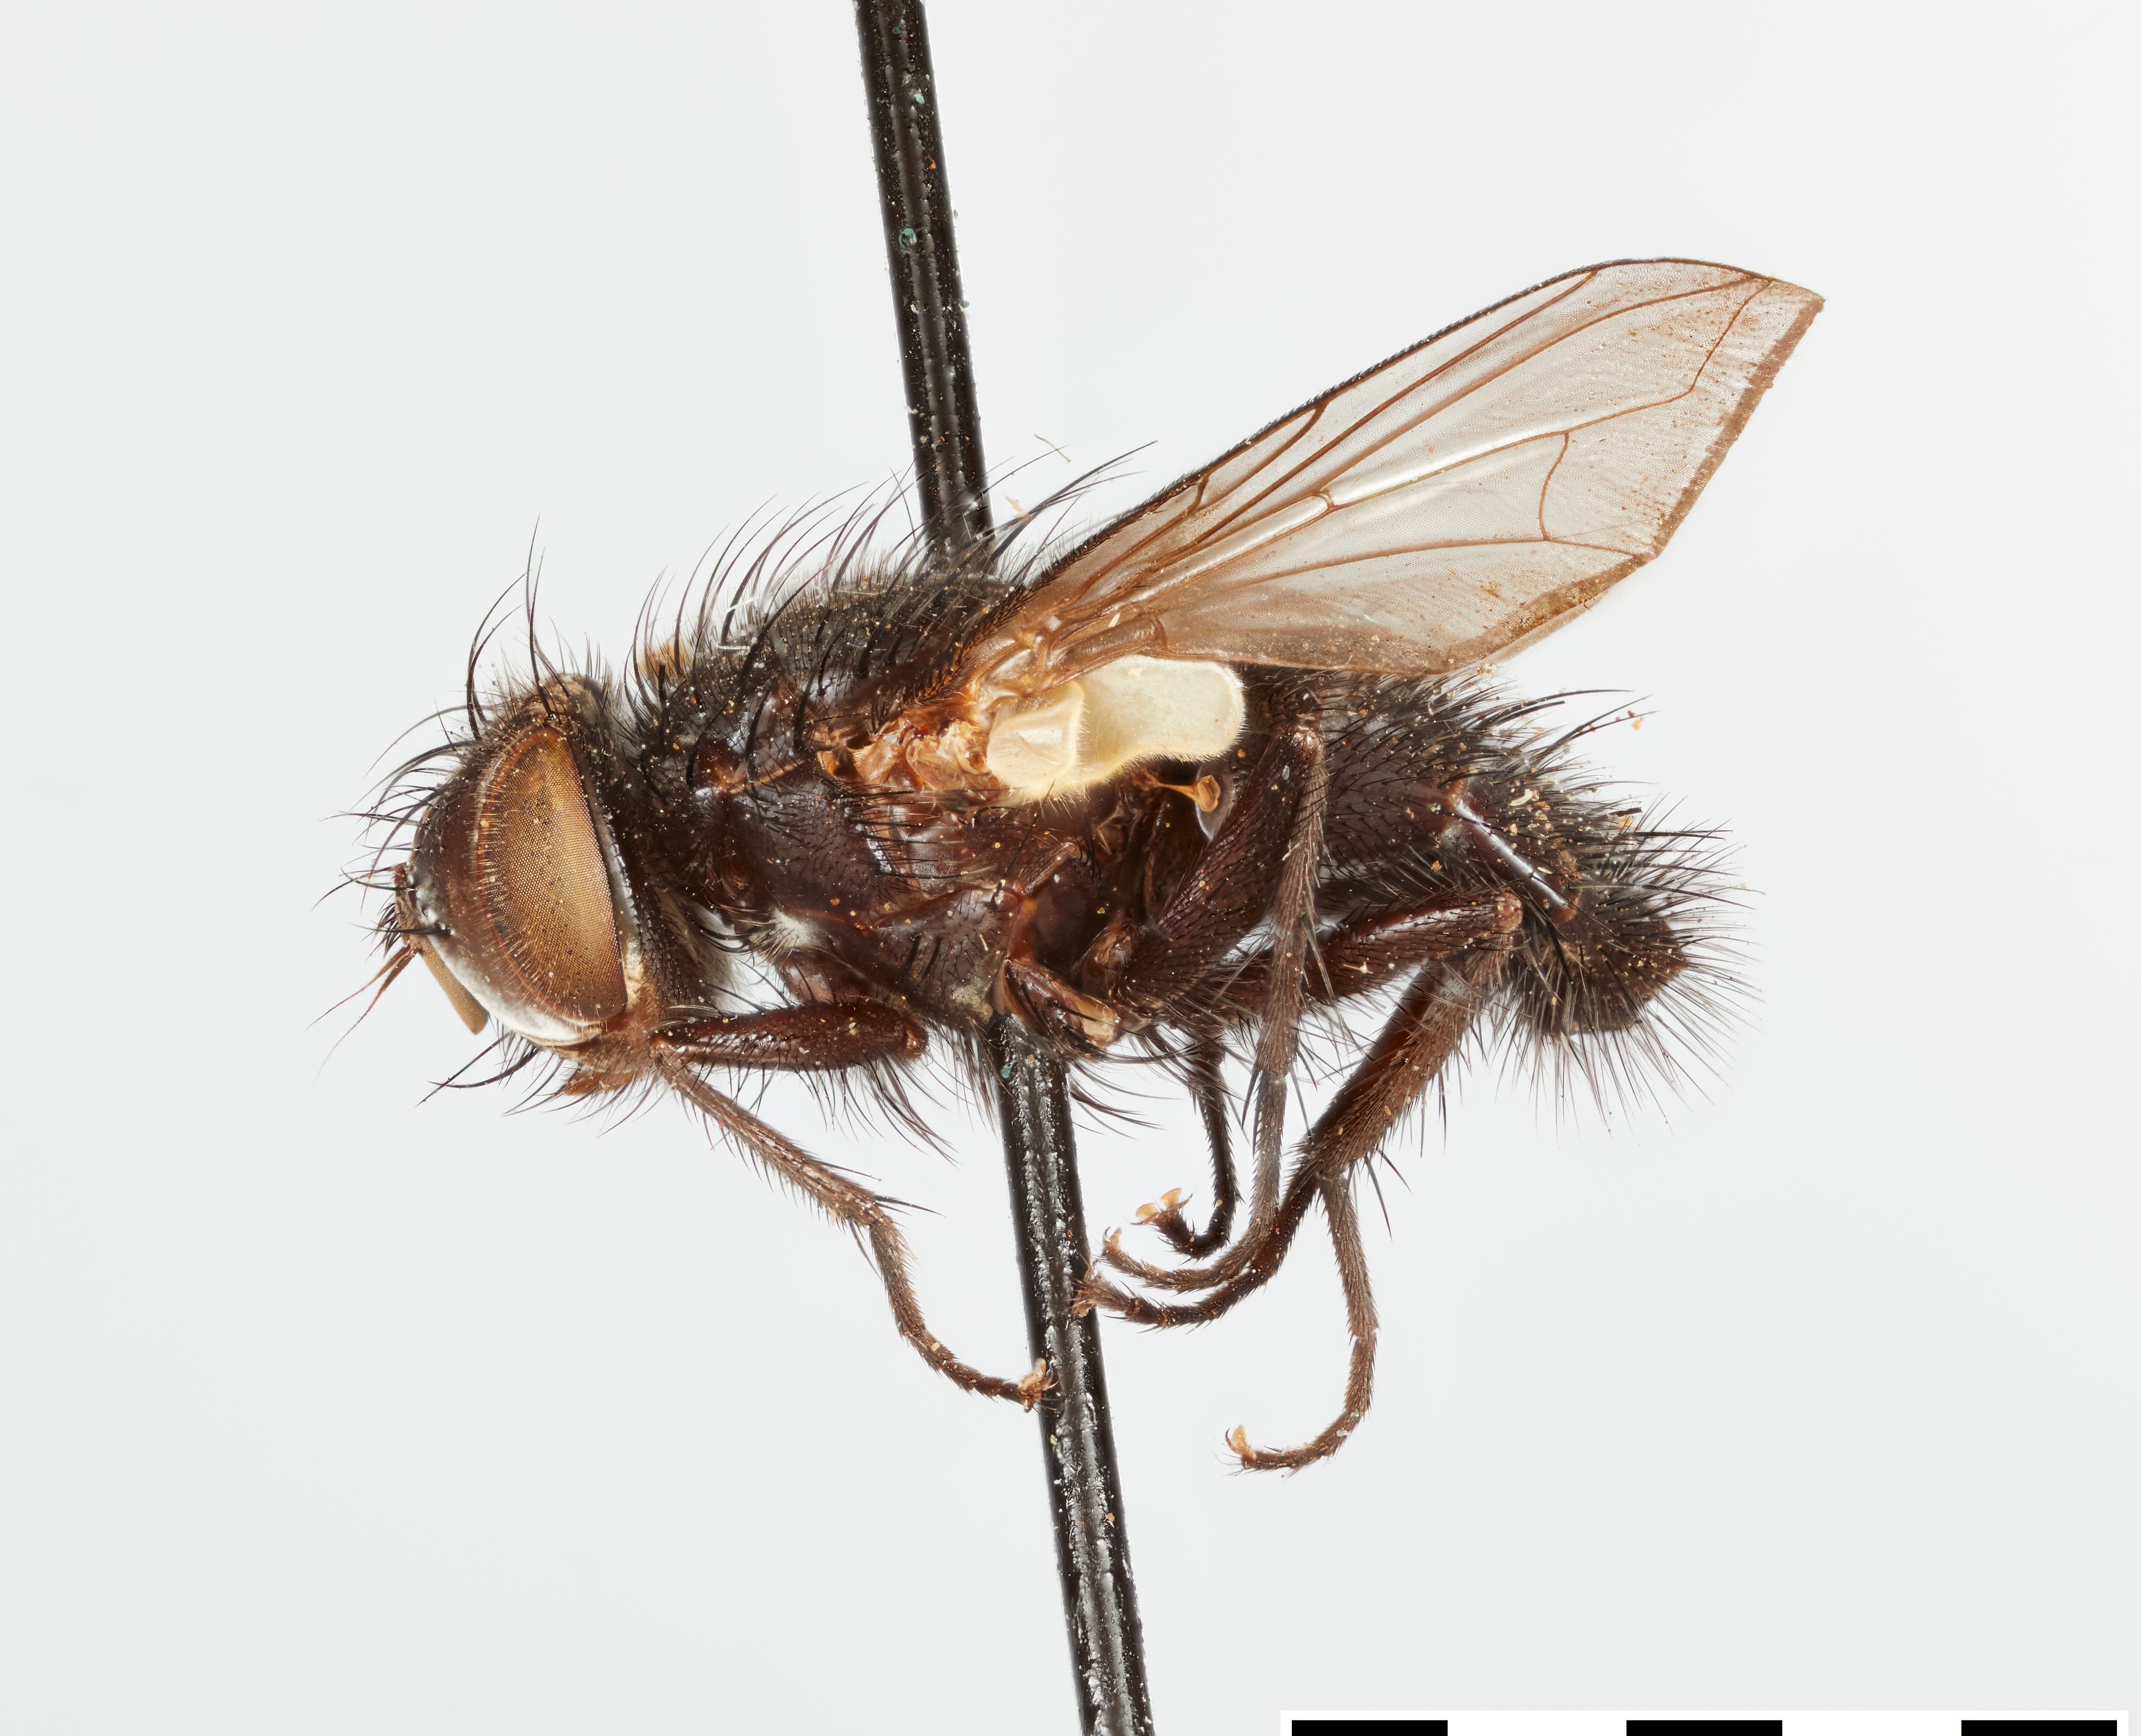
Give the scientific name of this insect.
Miopharus pirioni
